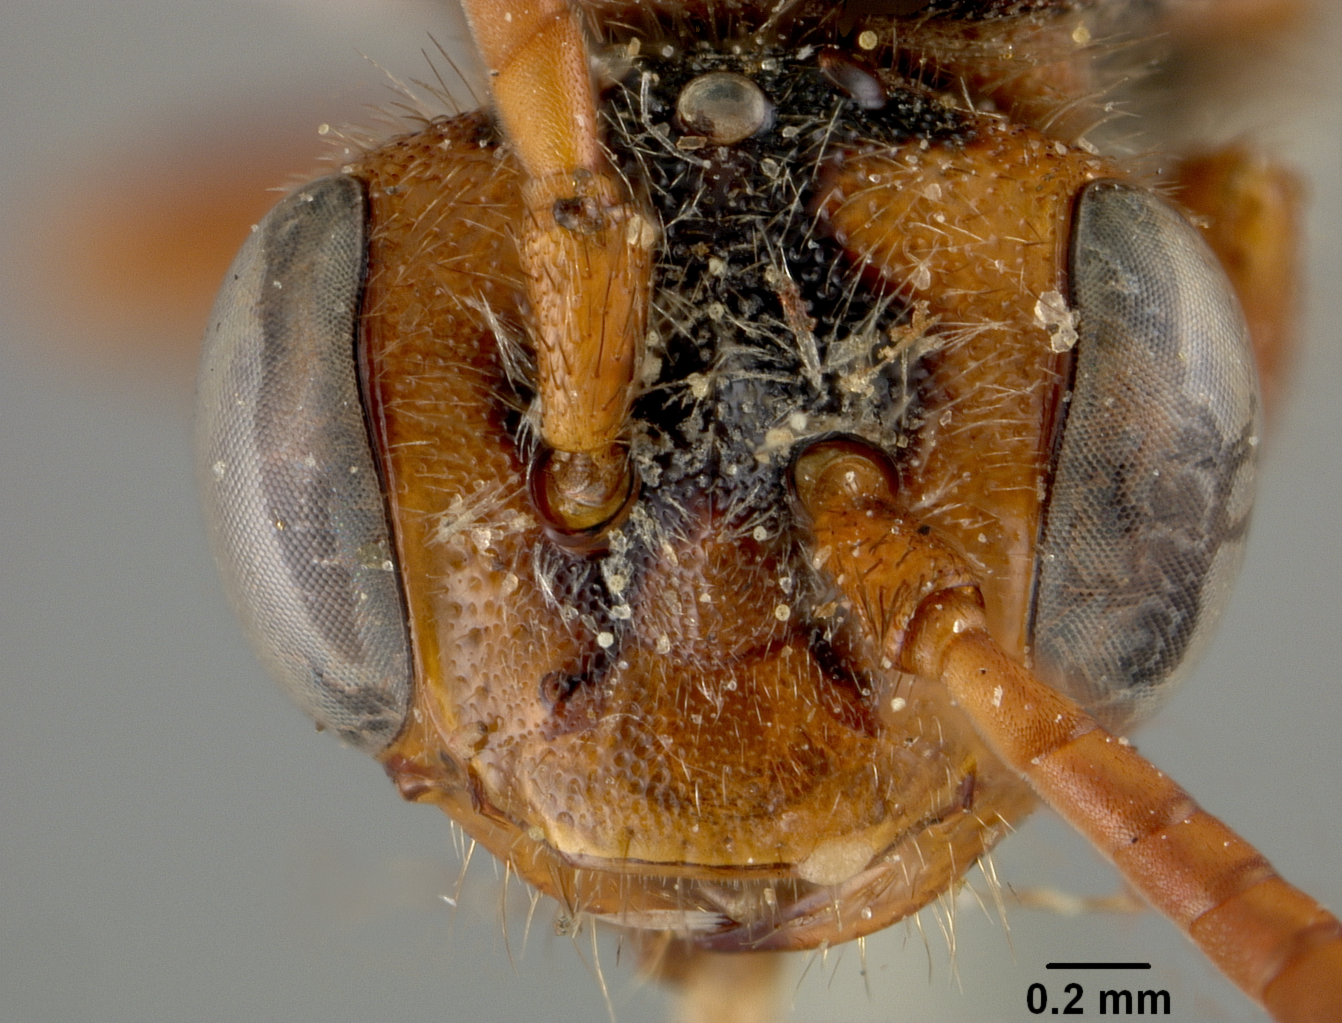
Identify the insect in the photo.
Nomada vexator
